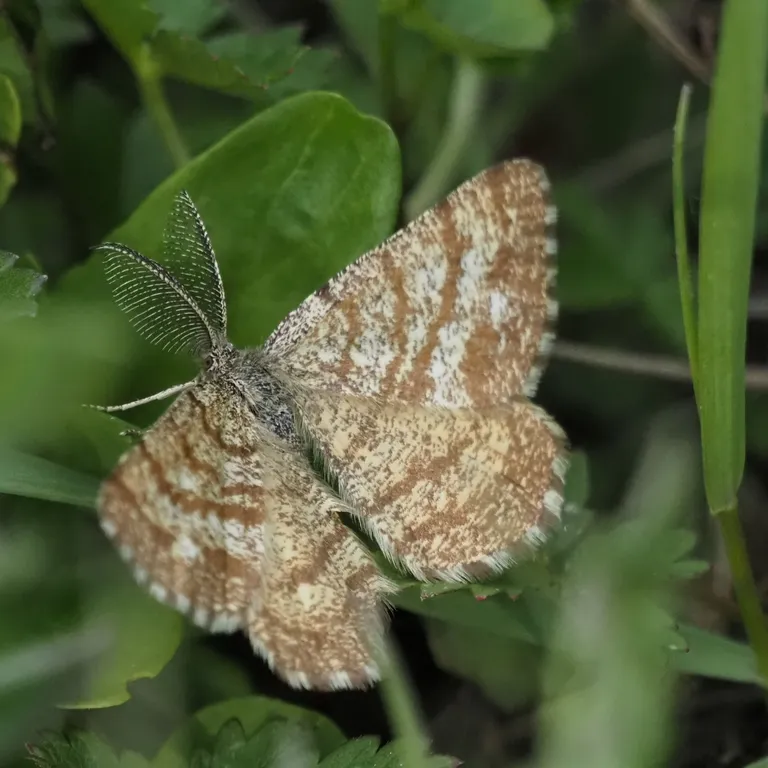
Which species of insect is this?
Ematurga atomaria
